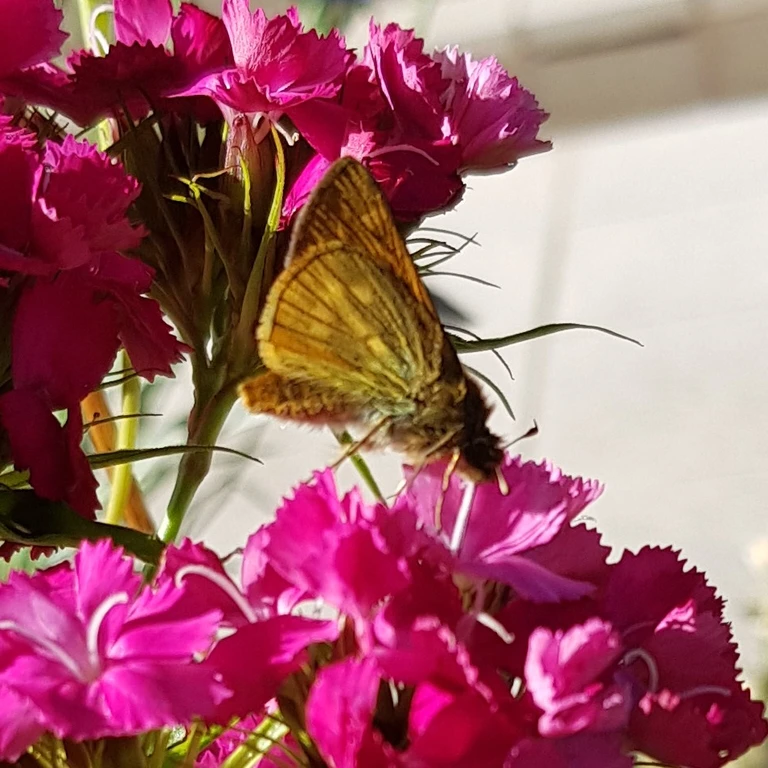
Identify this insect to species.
Ochlodes sylvanus (also Ochlodes venata)
